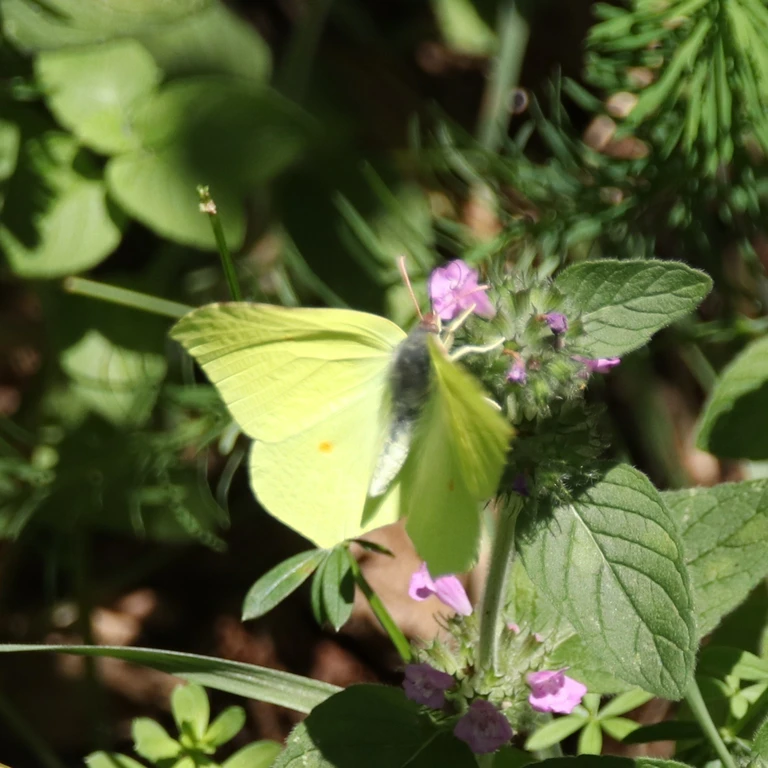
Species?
Gonepteryx rhamni
